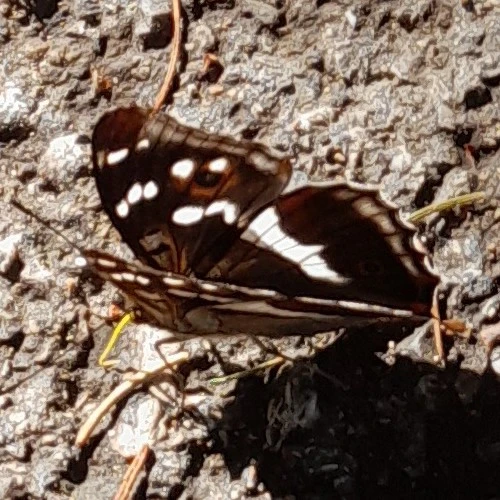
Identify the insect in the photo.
Apatura iris
